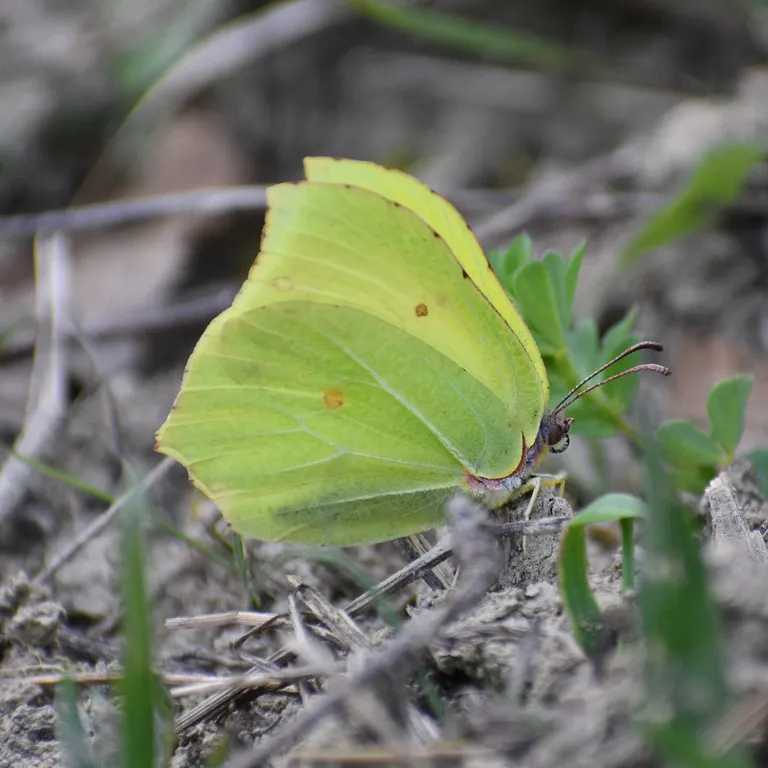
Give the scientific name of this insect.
Gonepteryx rhamni
